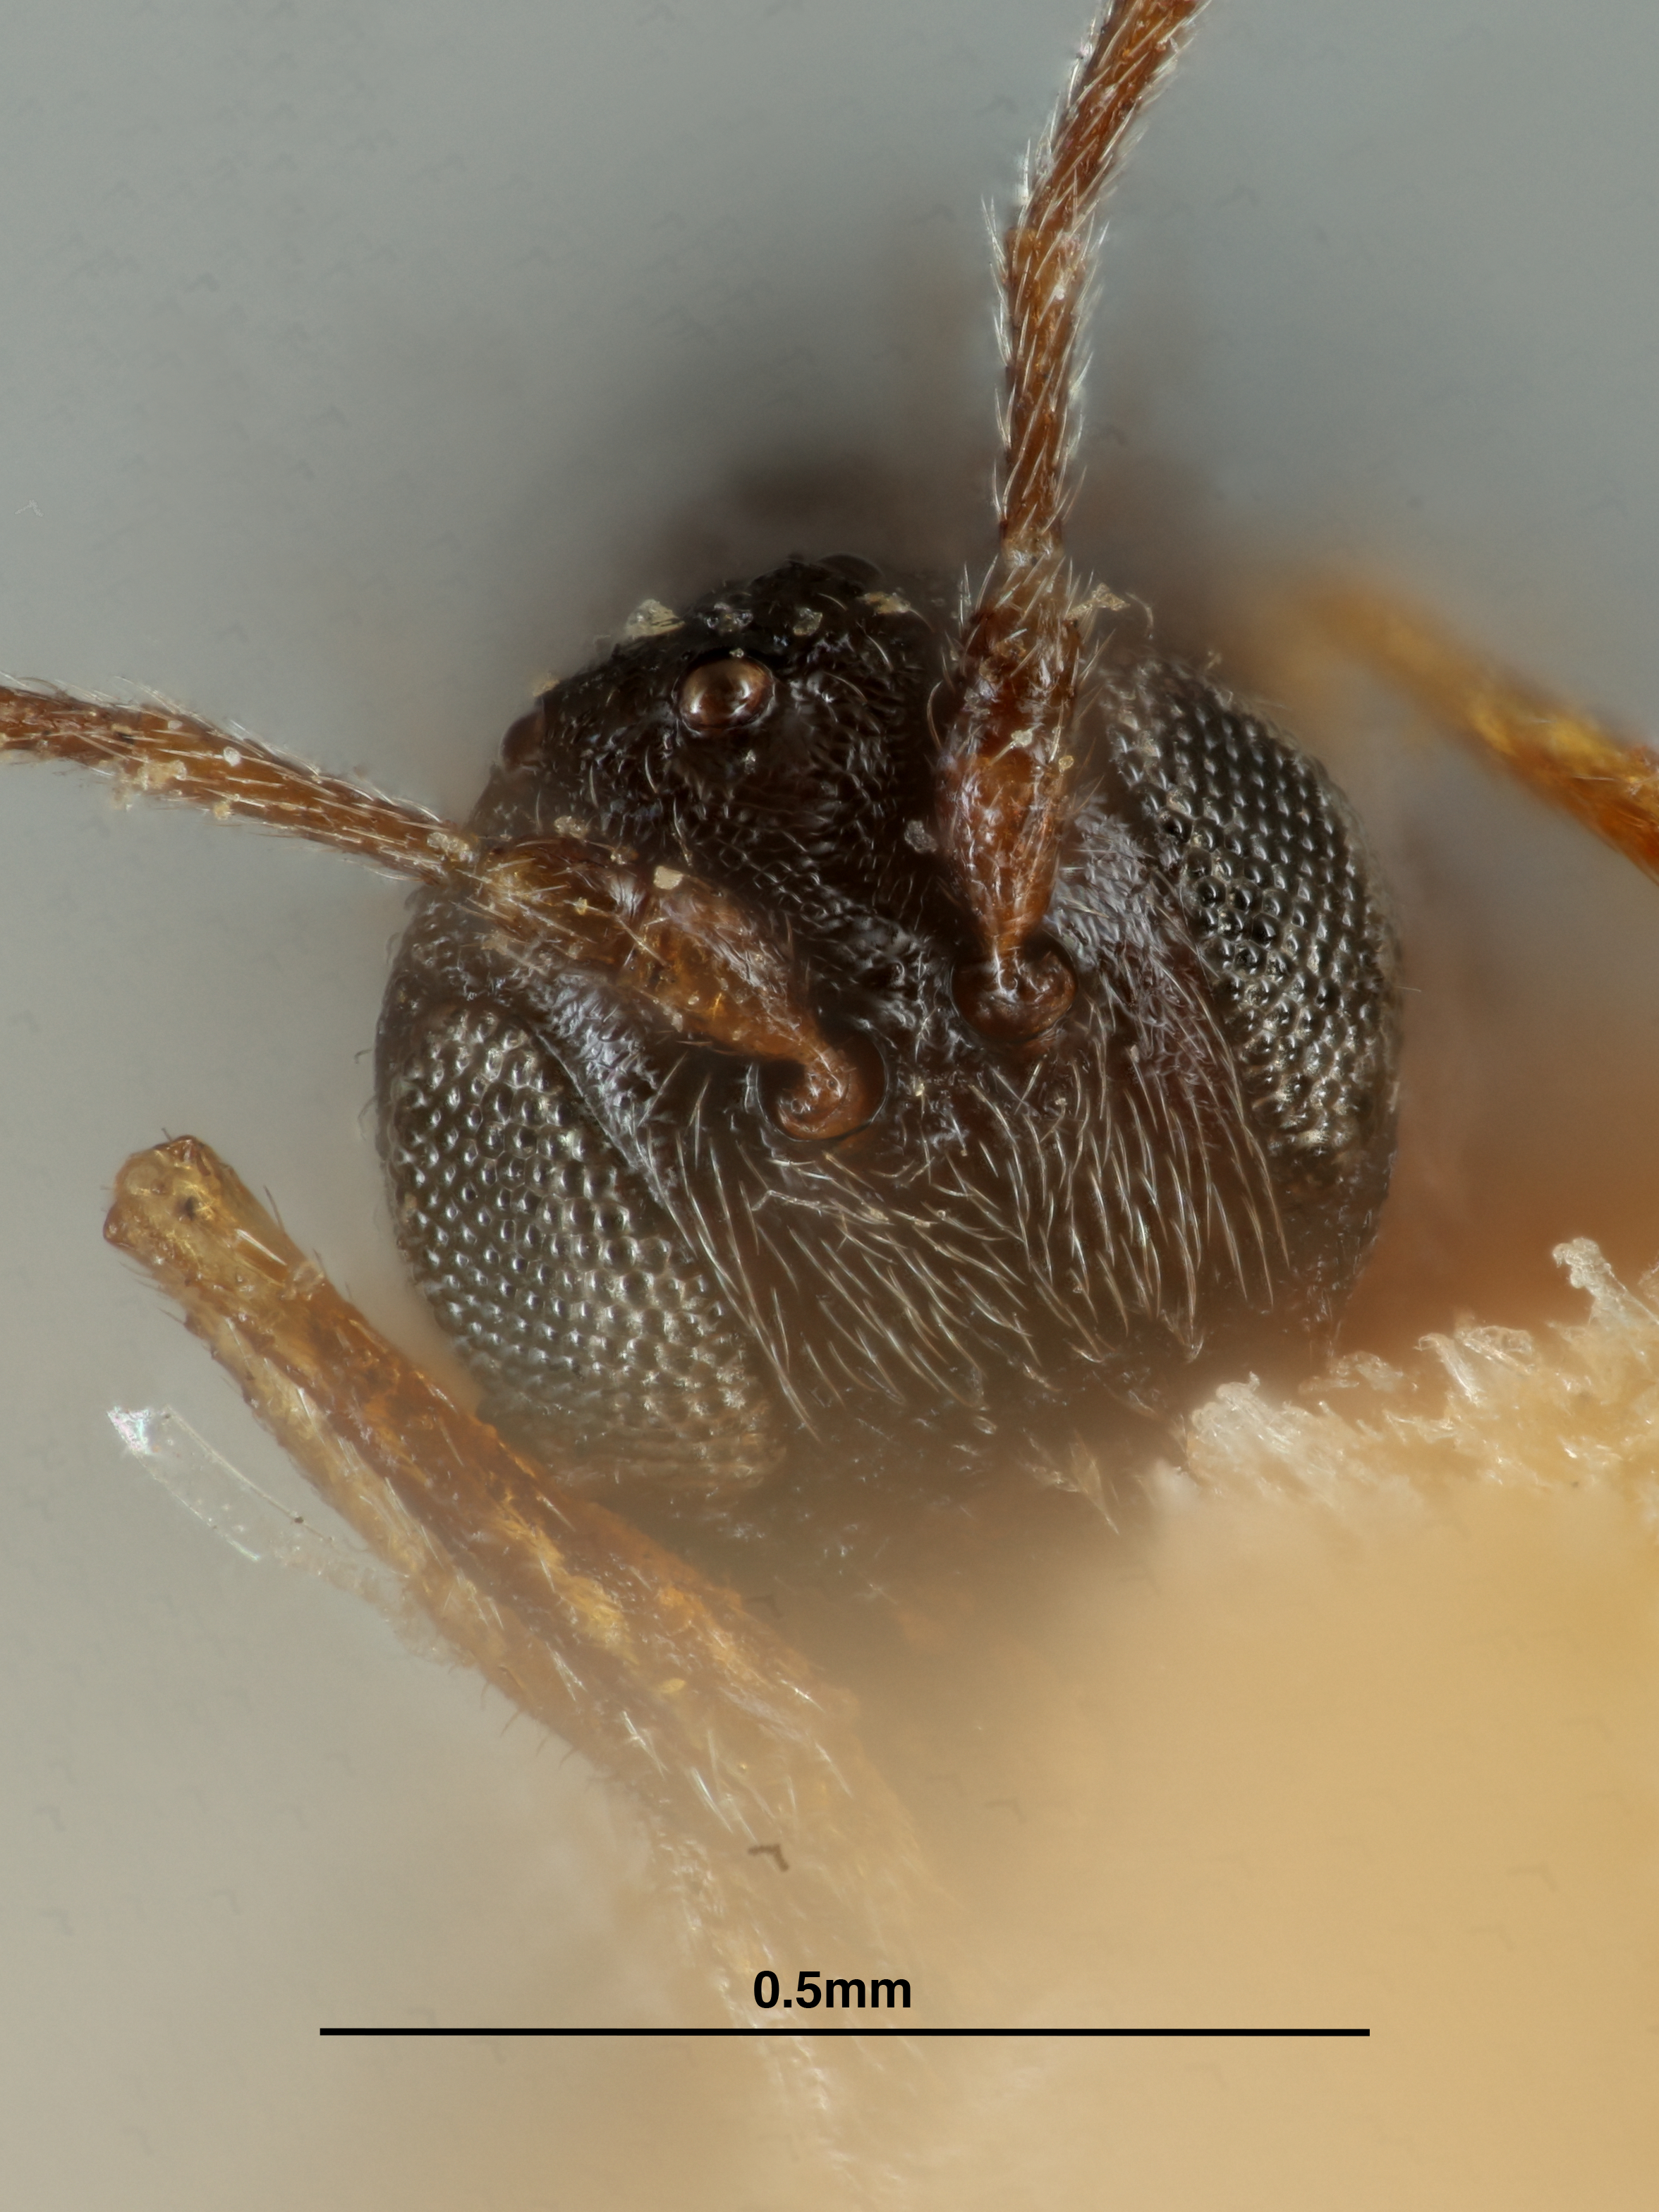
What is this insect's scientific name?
Diplolepis discularis
